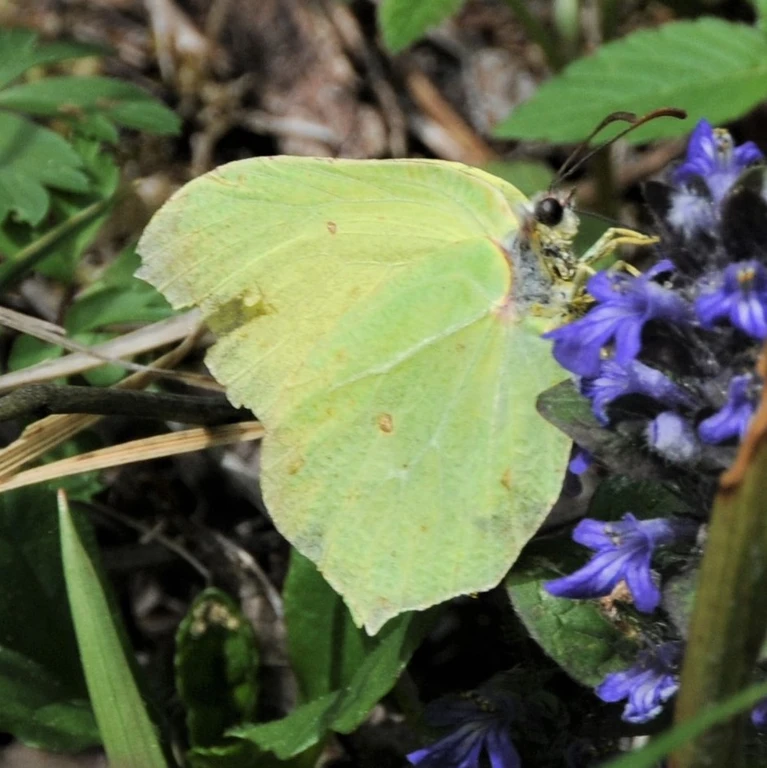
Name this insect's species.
Gonepteryx rhamni
